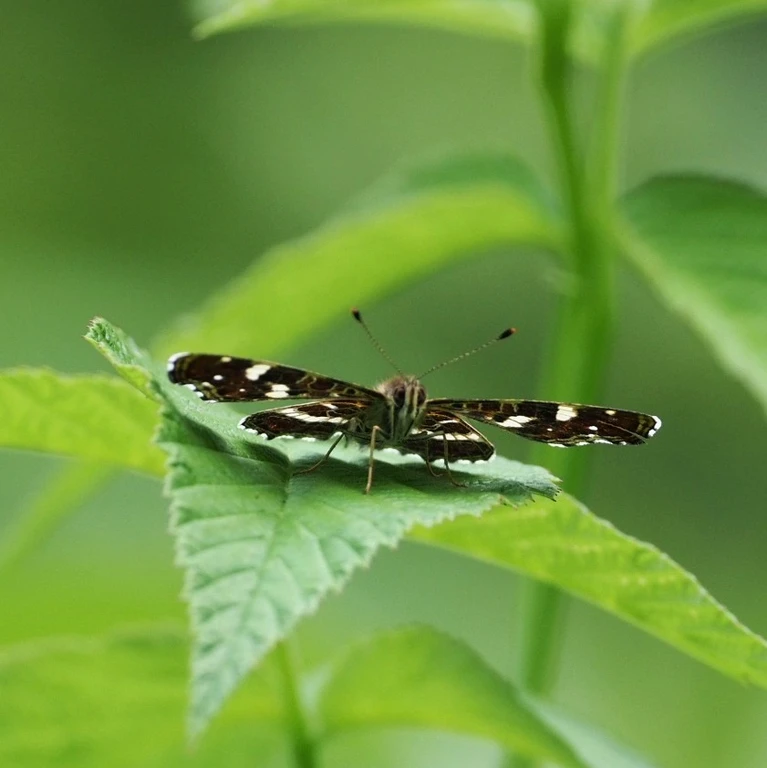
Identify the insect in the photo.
Araschnia levana
